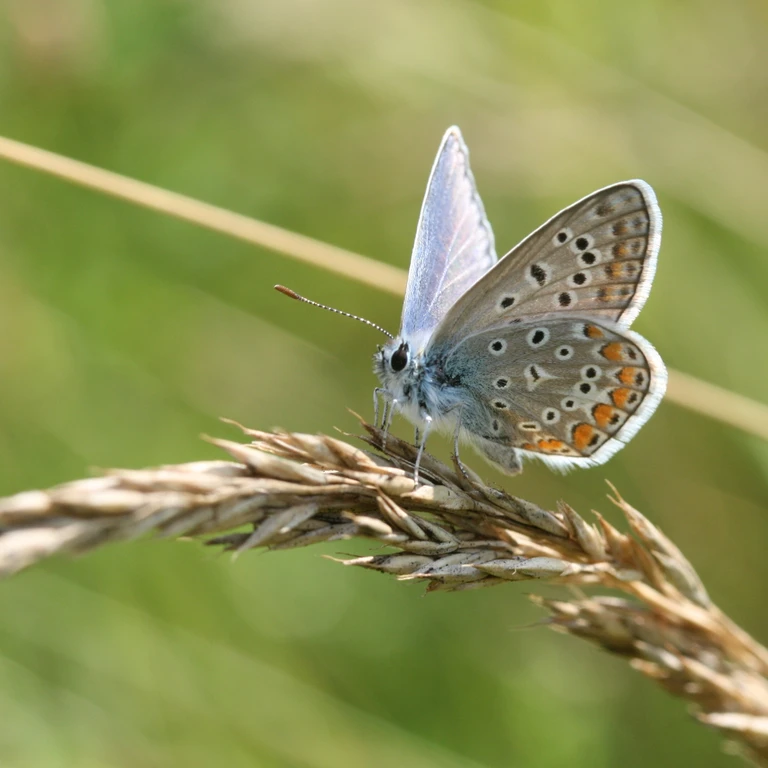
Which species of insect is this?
Polyommatus icarus
